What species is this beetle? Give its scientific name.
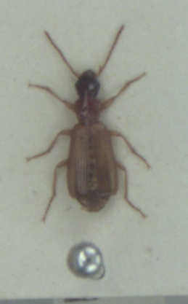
Paradromius linearis
